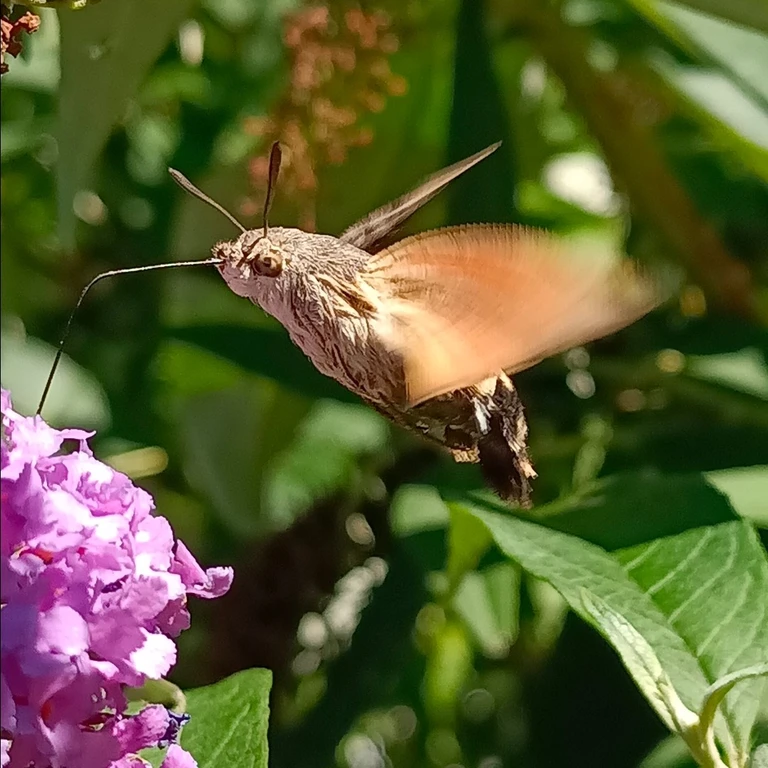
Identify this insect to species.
Macroglossum stellatarum
